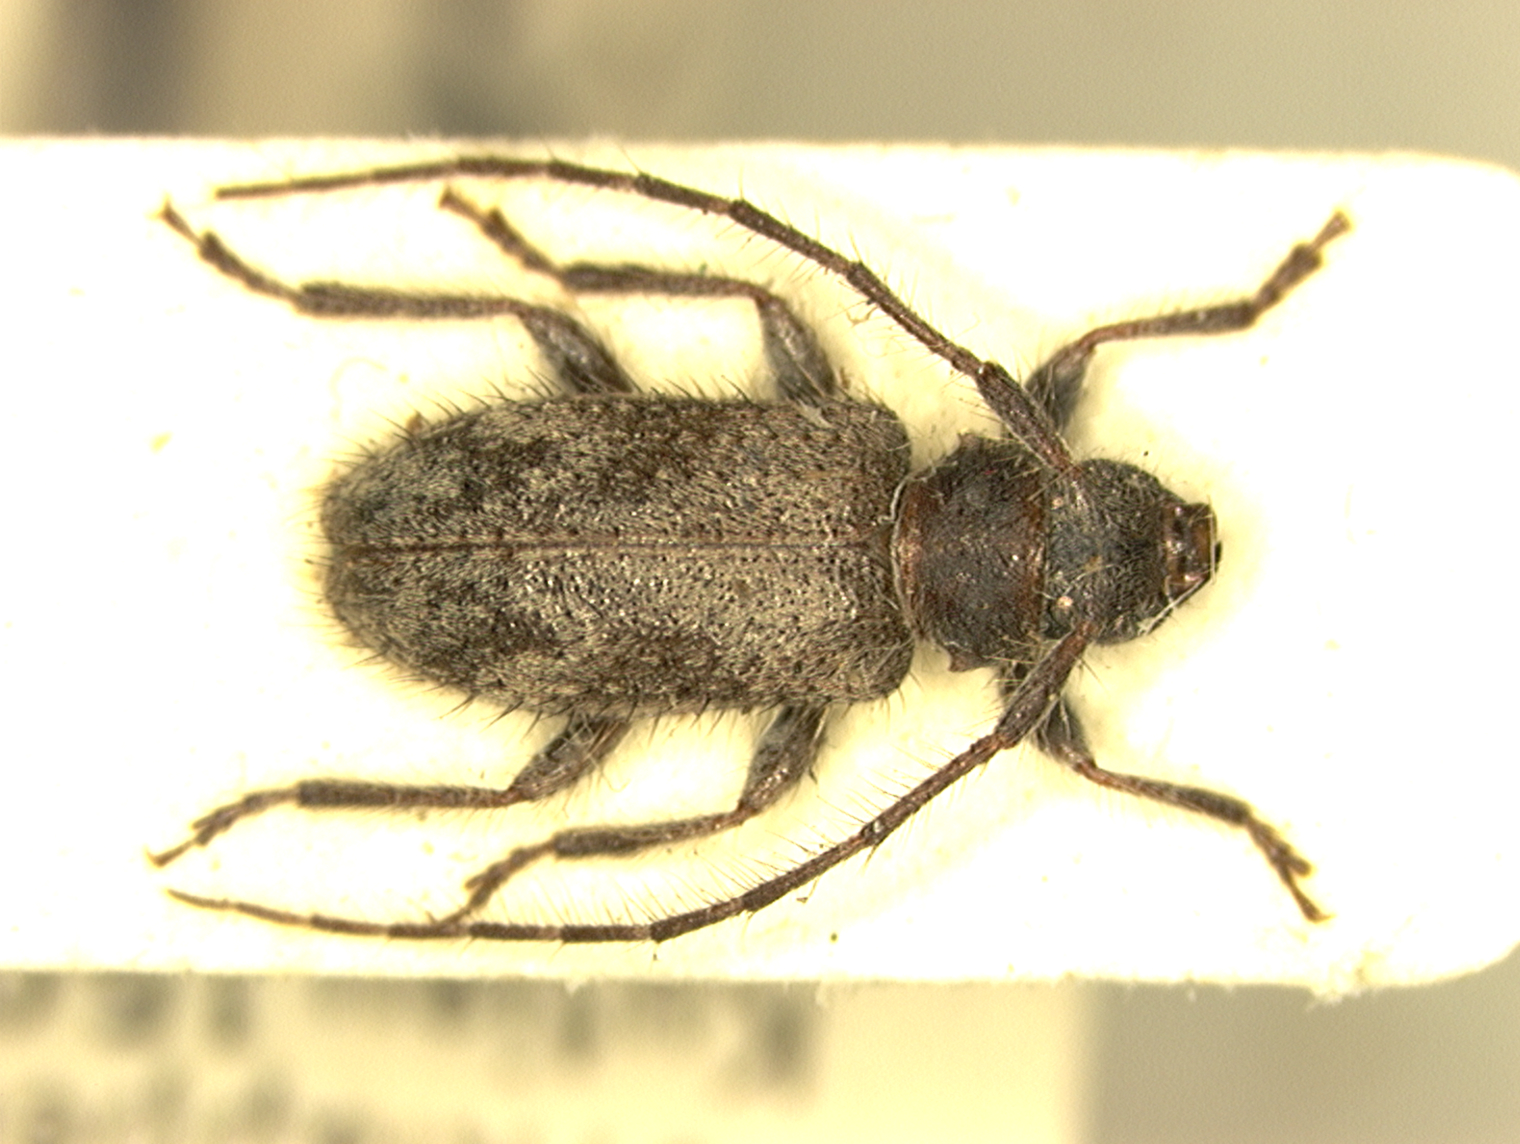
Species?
Exocentrus klapperichi
